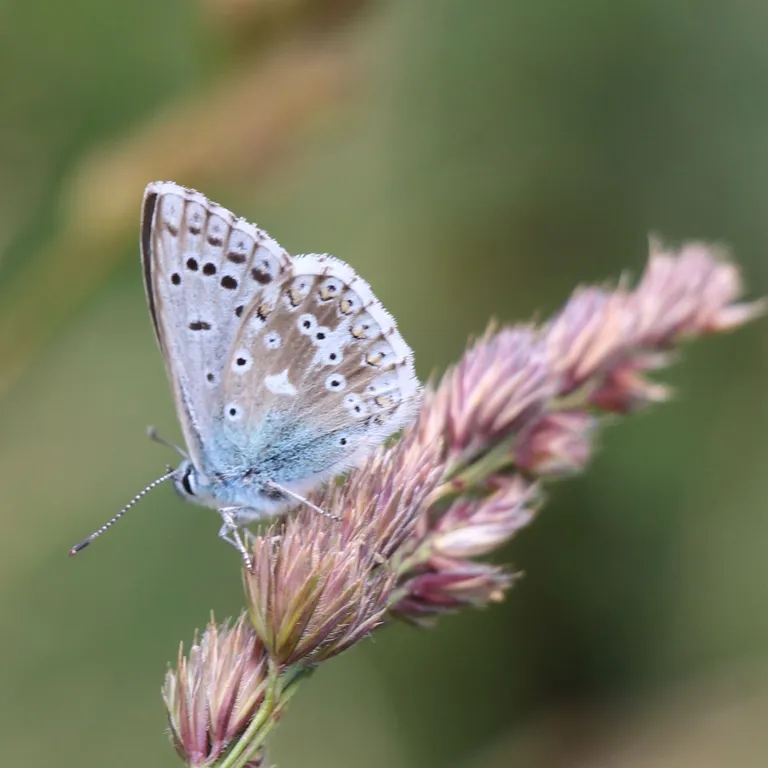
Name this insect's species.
Lysandra coridon
